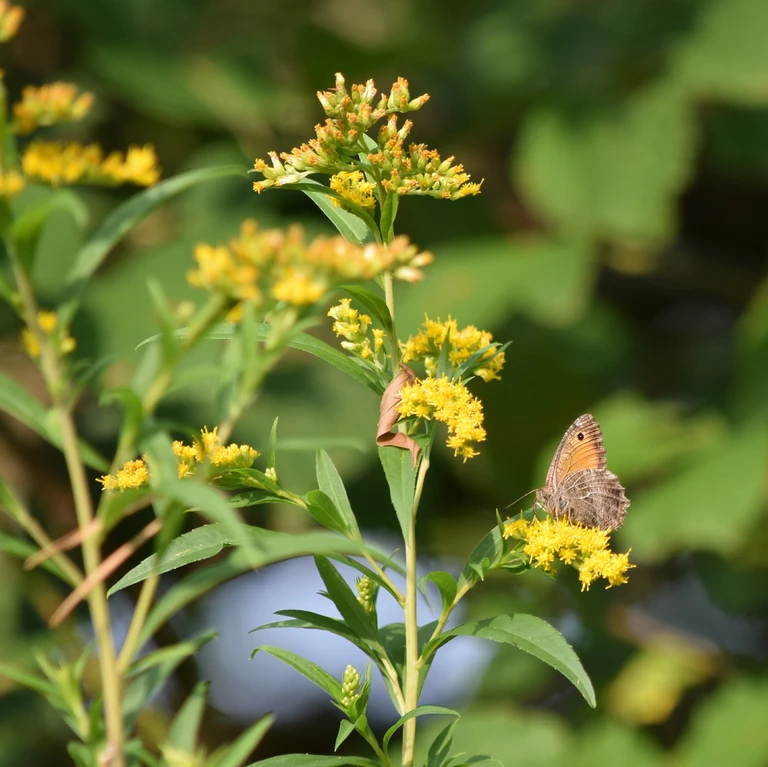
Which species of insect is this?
Arethusana arethusa
